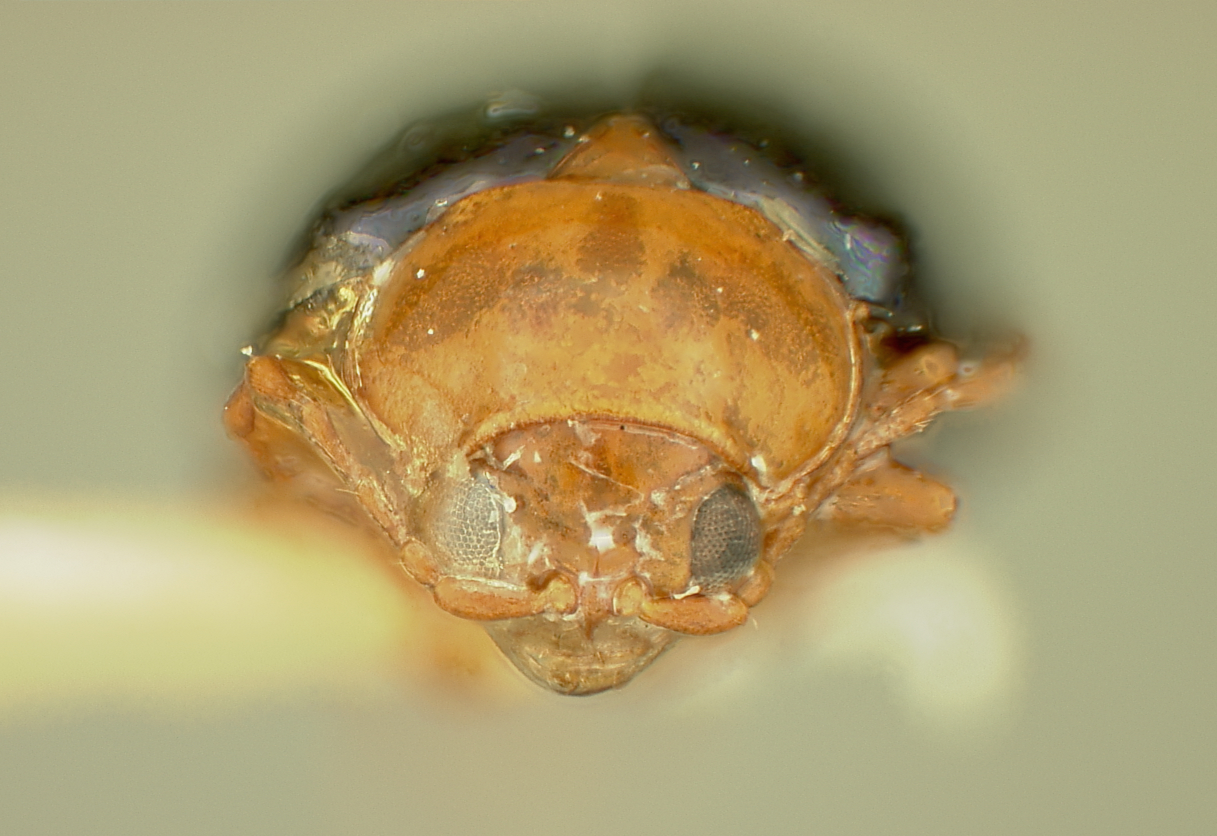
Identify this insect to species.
Homoschema buscki
